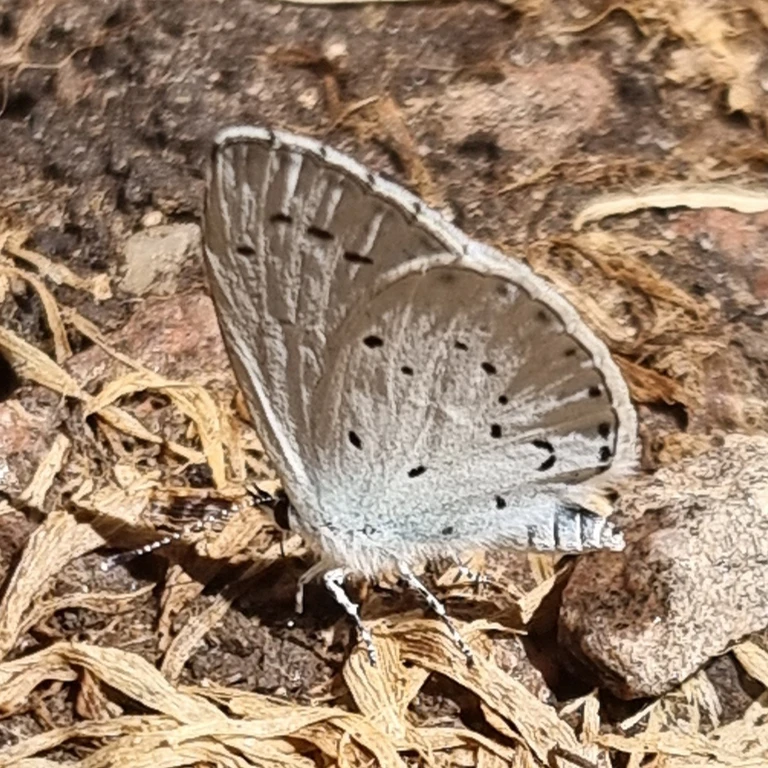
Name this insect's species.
Celastrina argiolus
